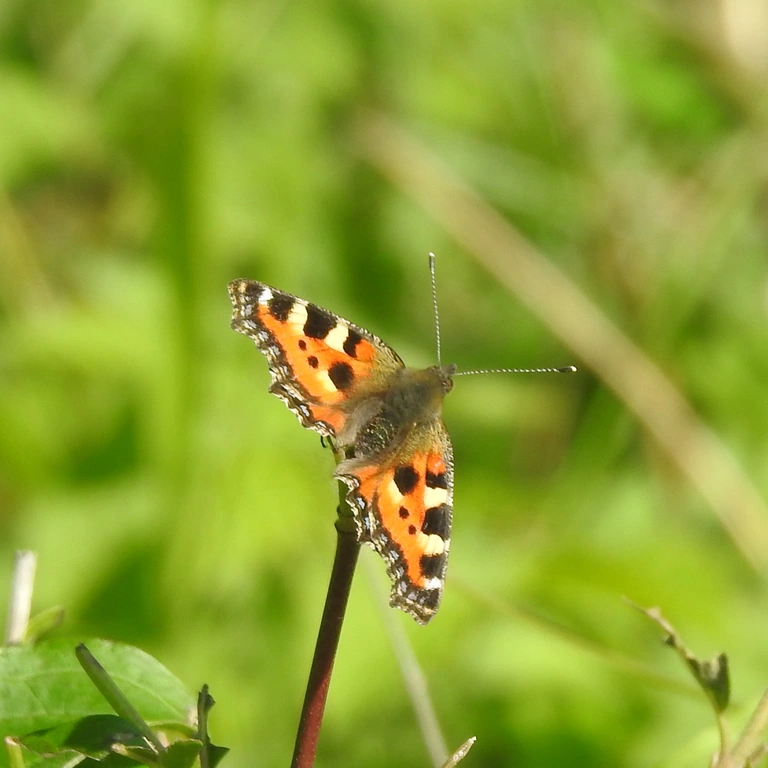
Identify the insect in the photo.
Aglais urticae
